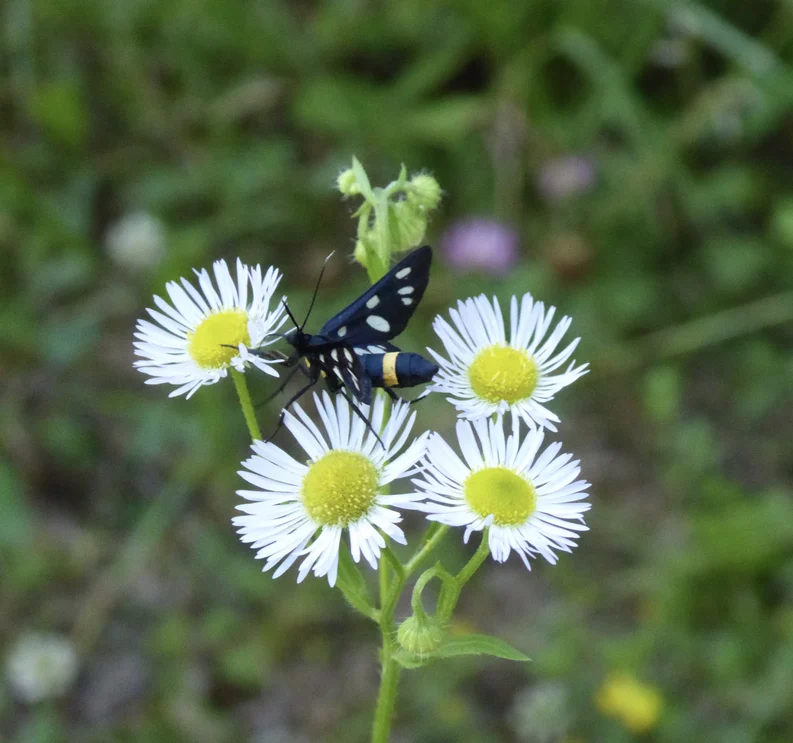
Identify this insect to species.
Amata phegea
